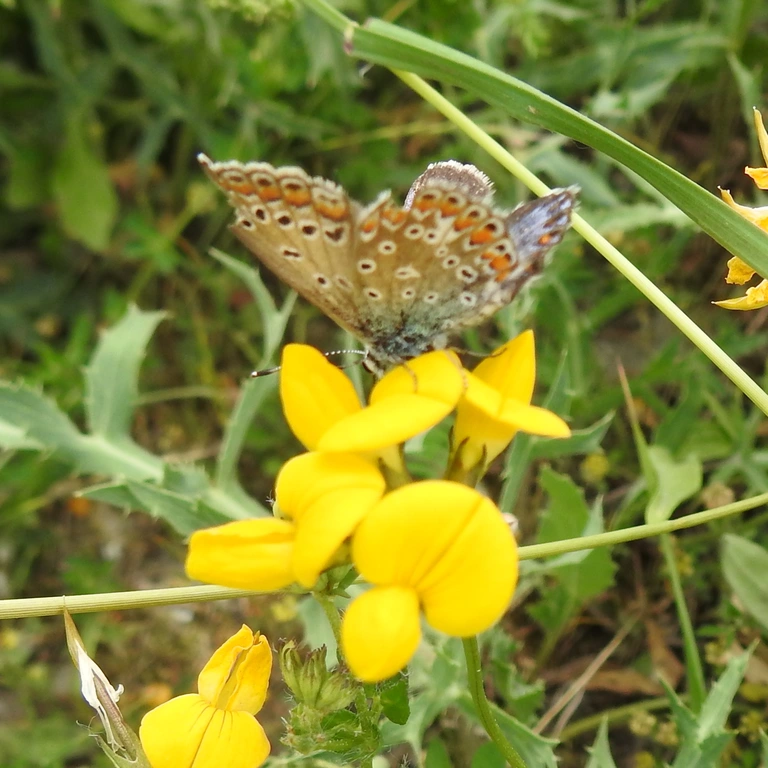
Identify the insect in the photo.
Polyommatus icarus
